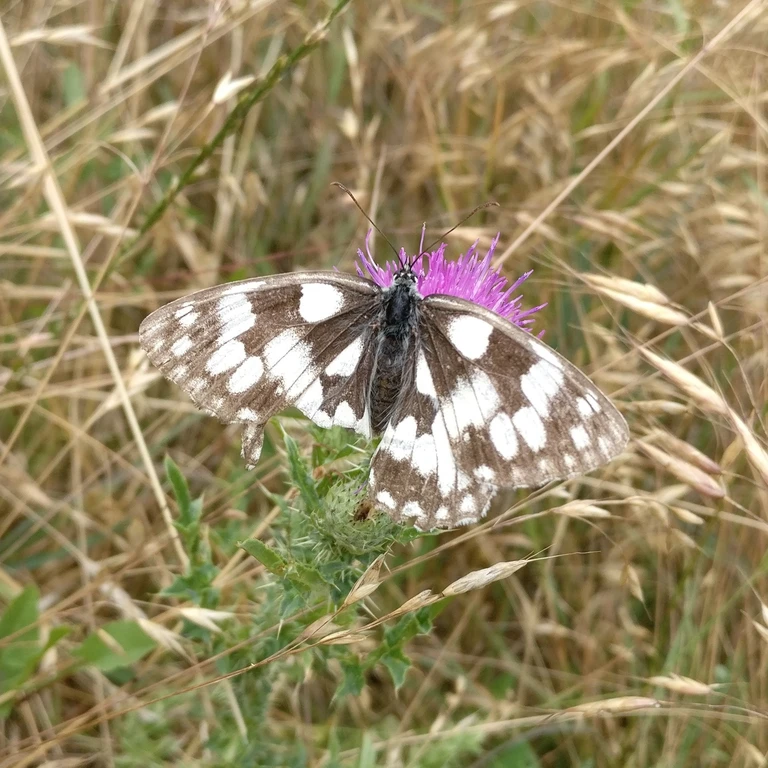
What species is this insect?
Melanargia galathea
